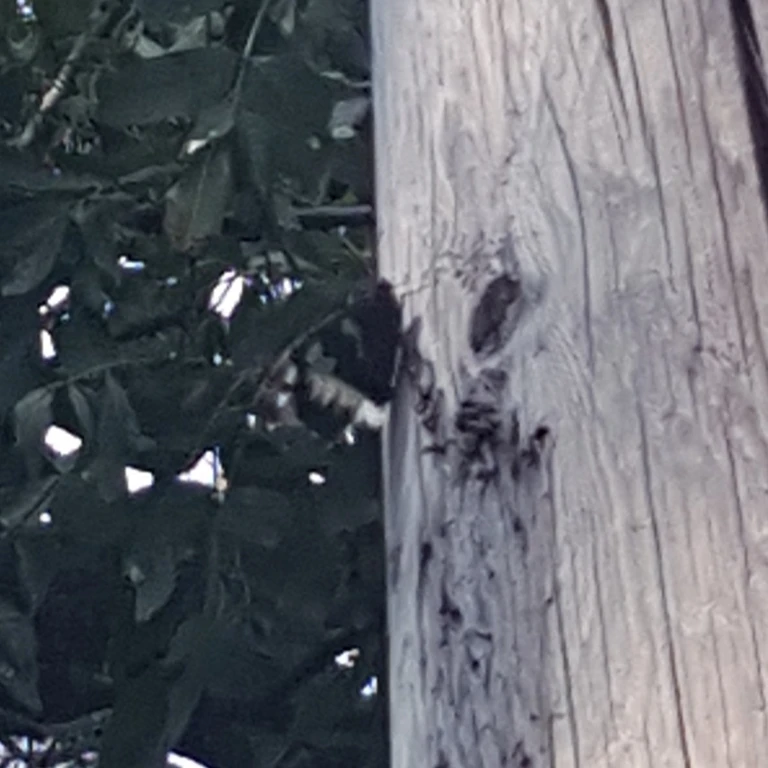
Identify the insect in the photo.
Brintesia circe
